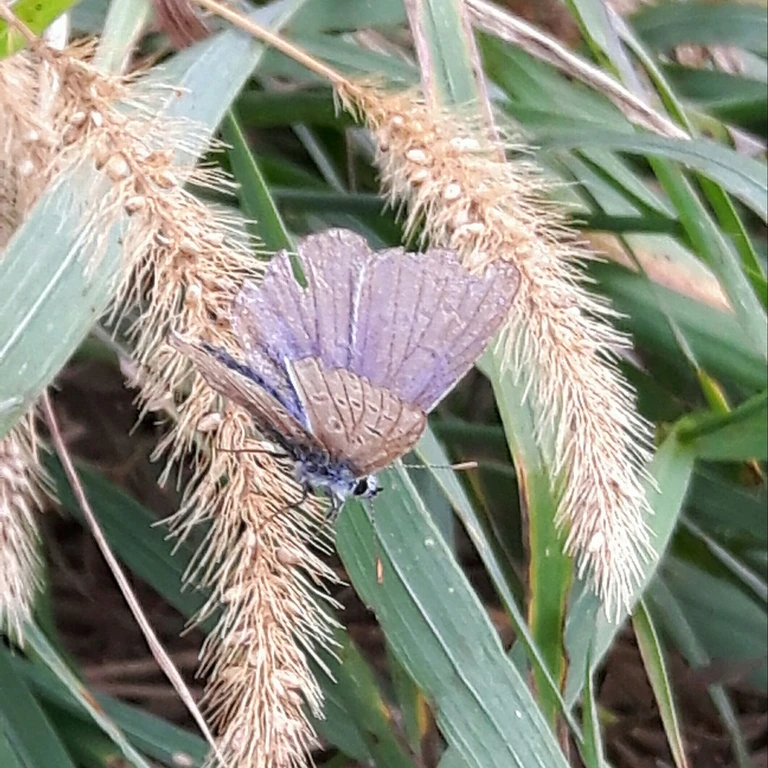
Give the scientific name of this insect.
Polyommatus icarus
